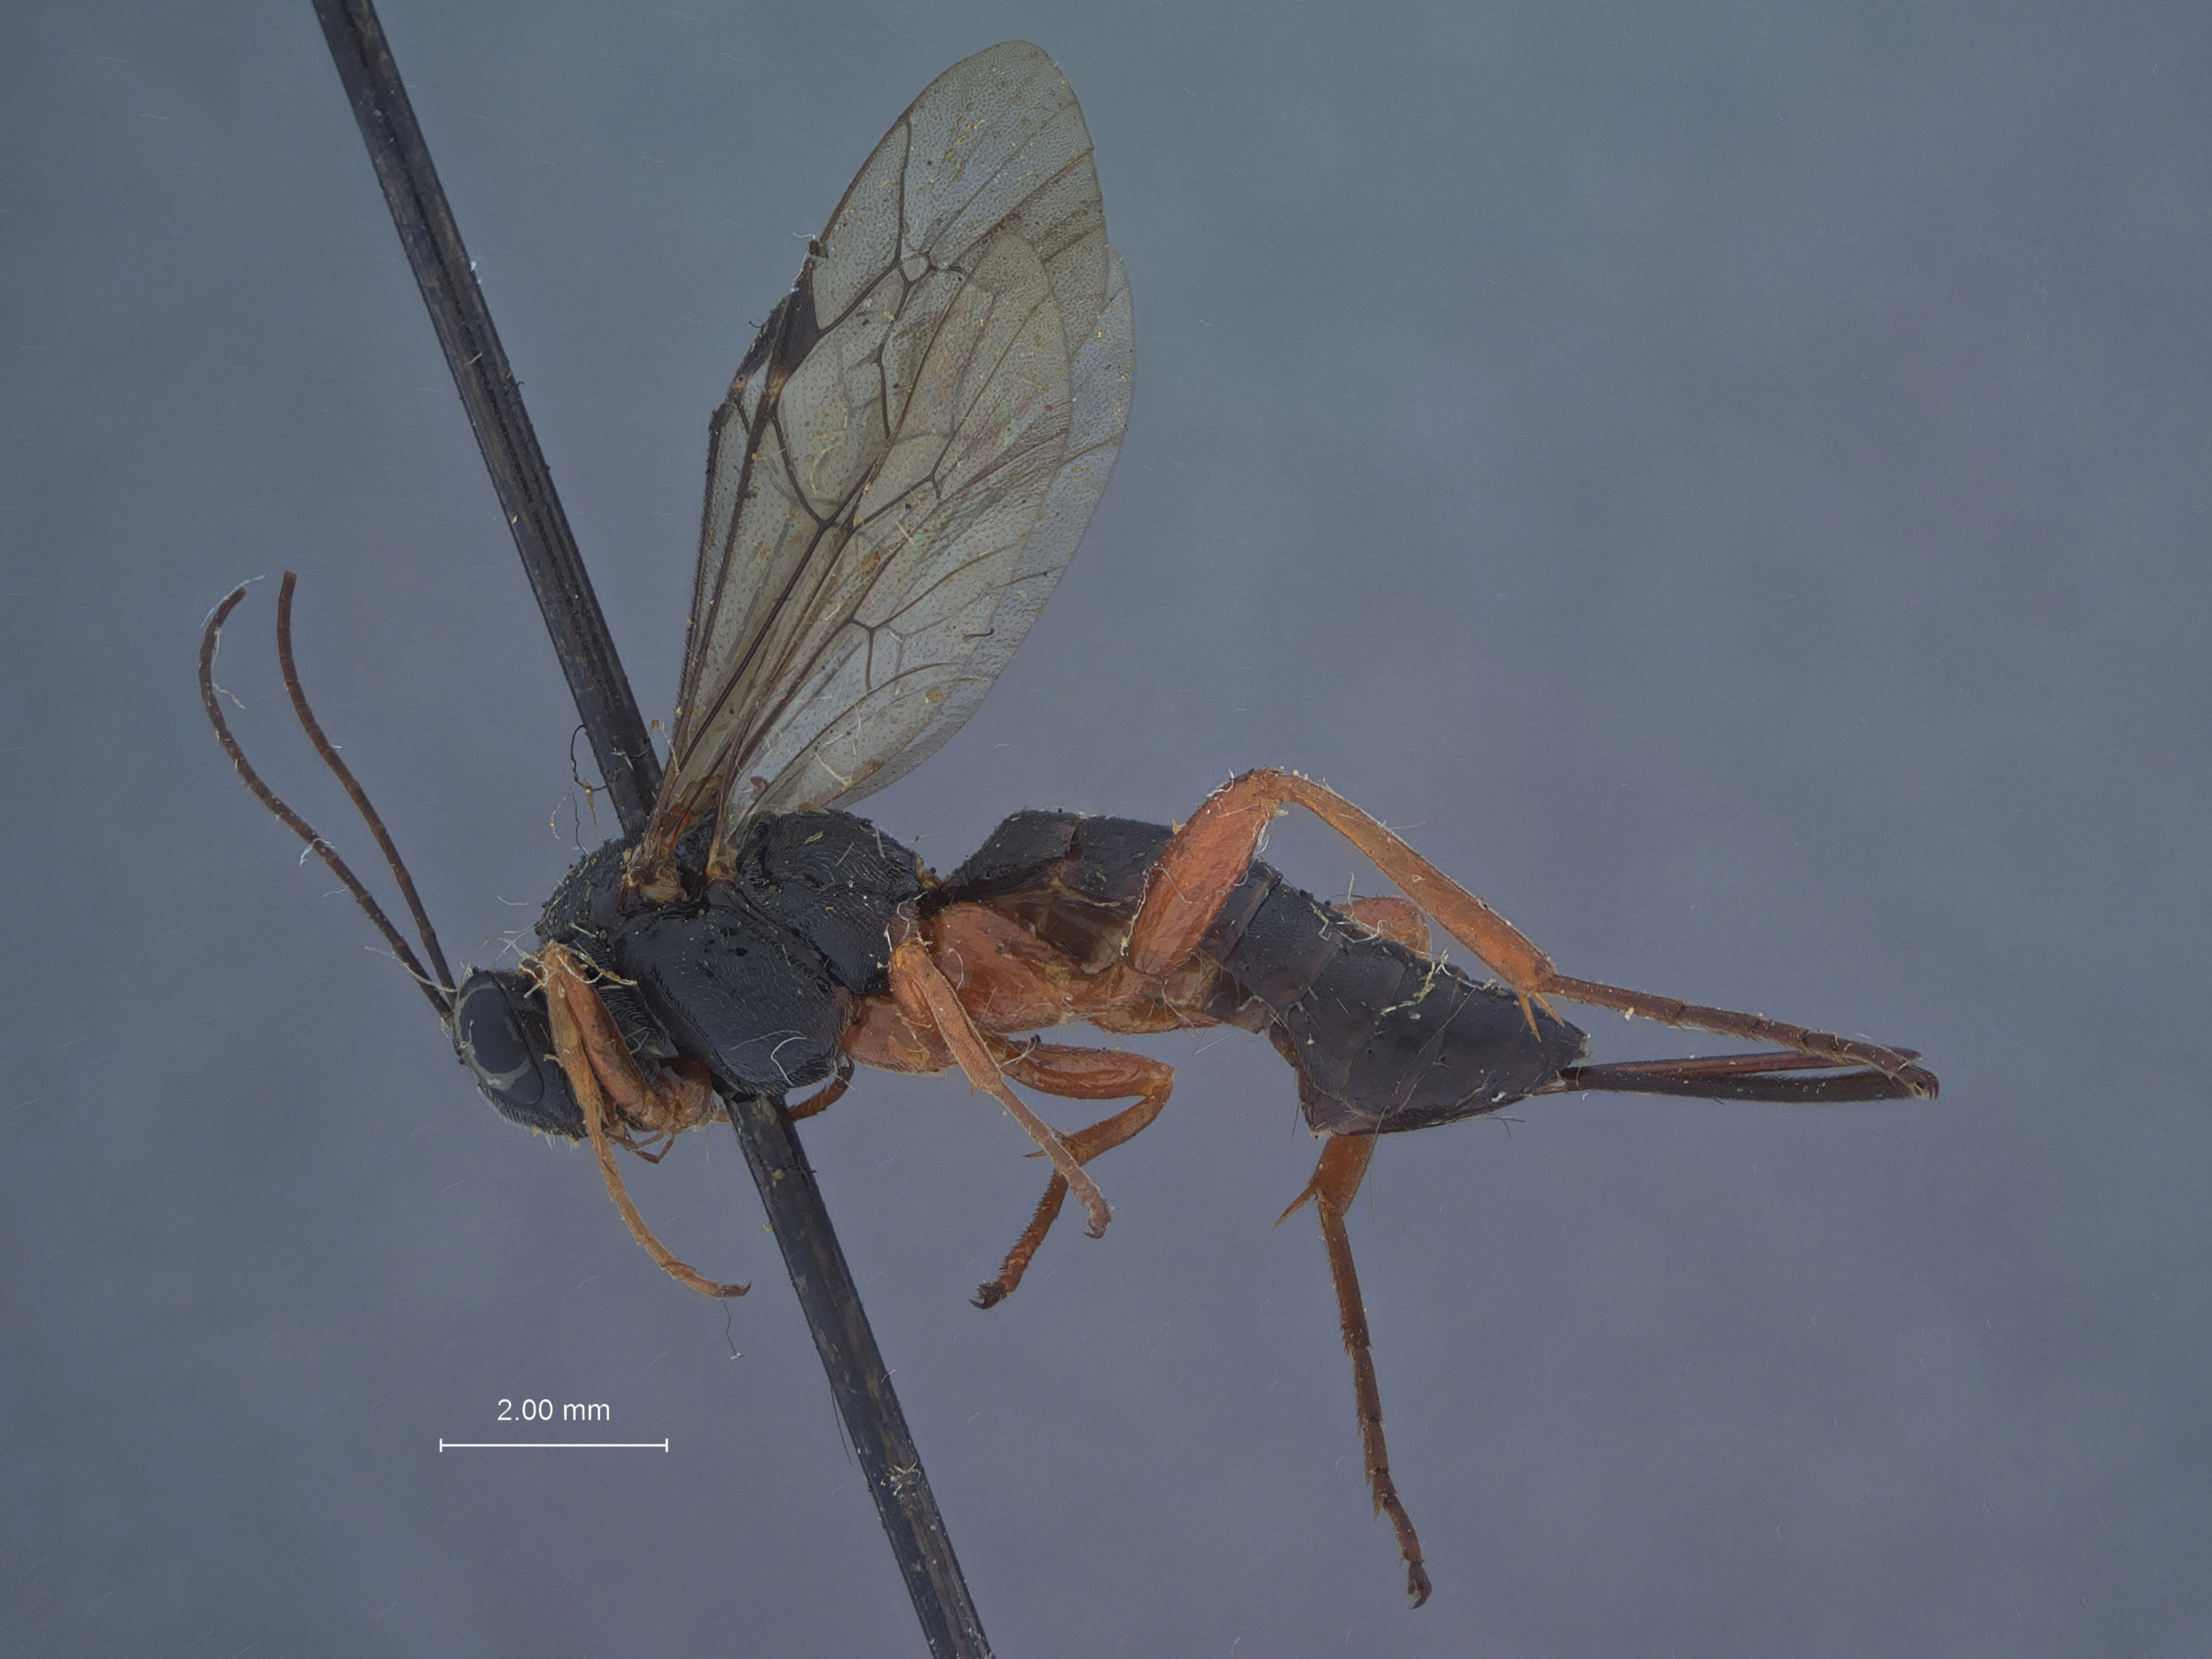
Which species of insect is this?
Pimpla erythropus
